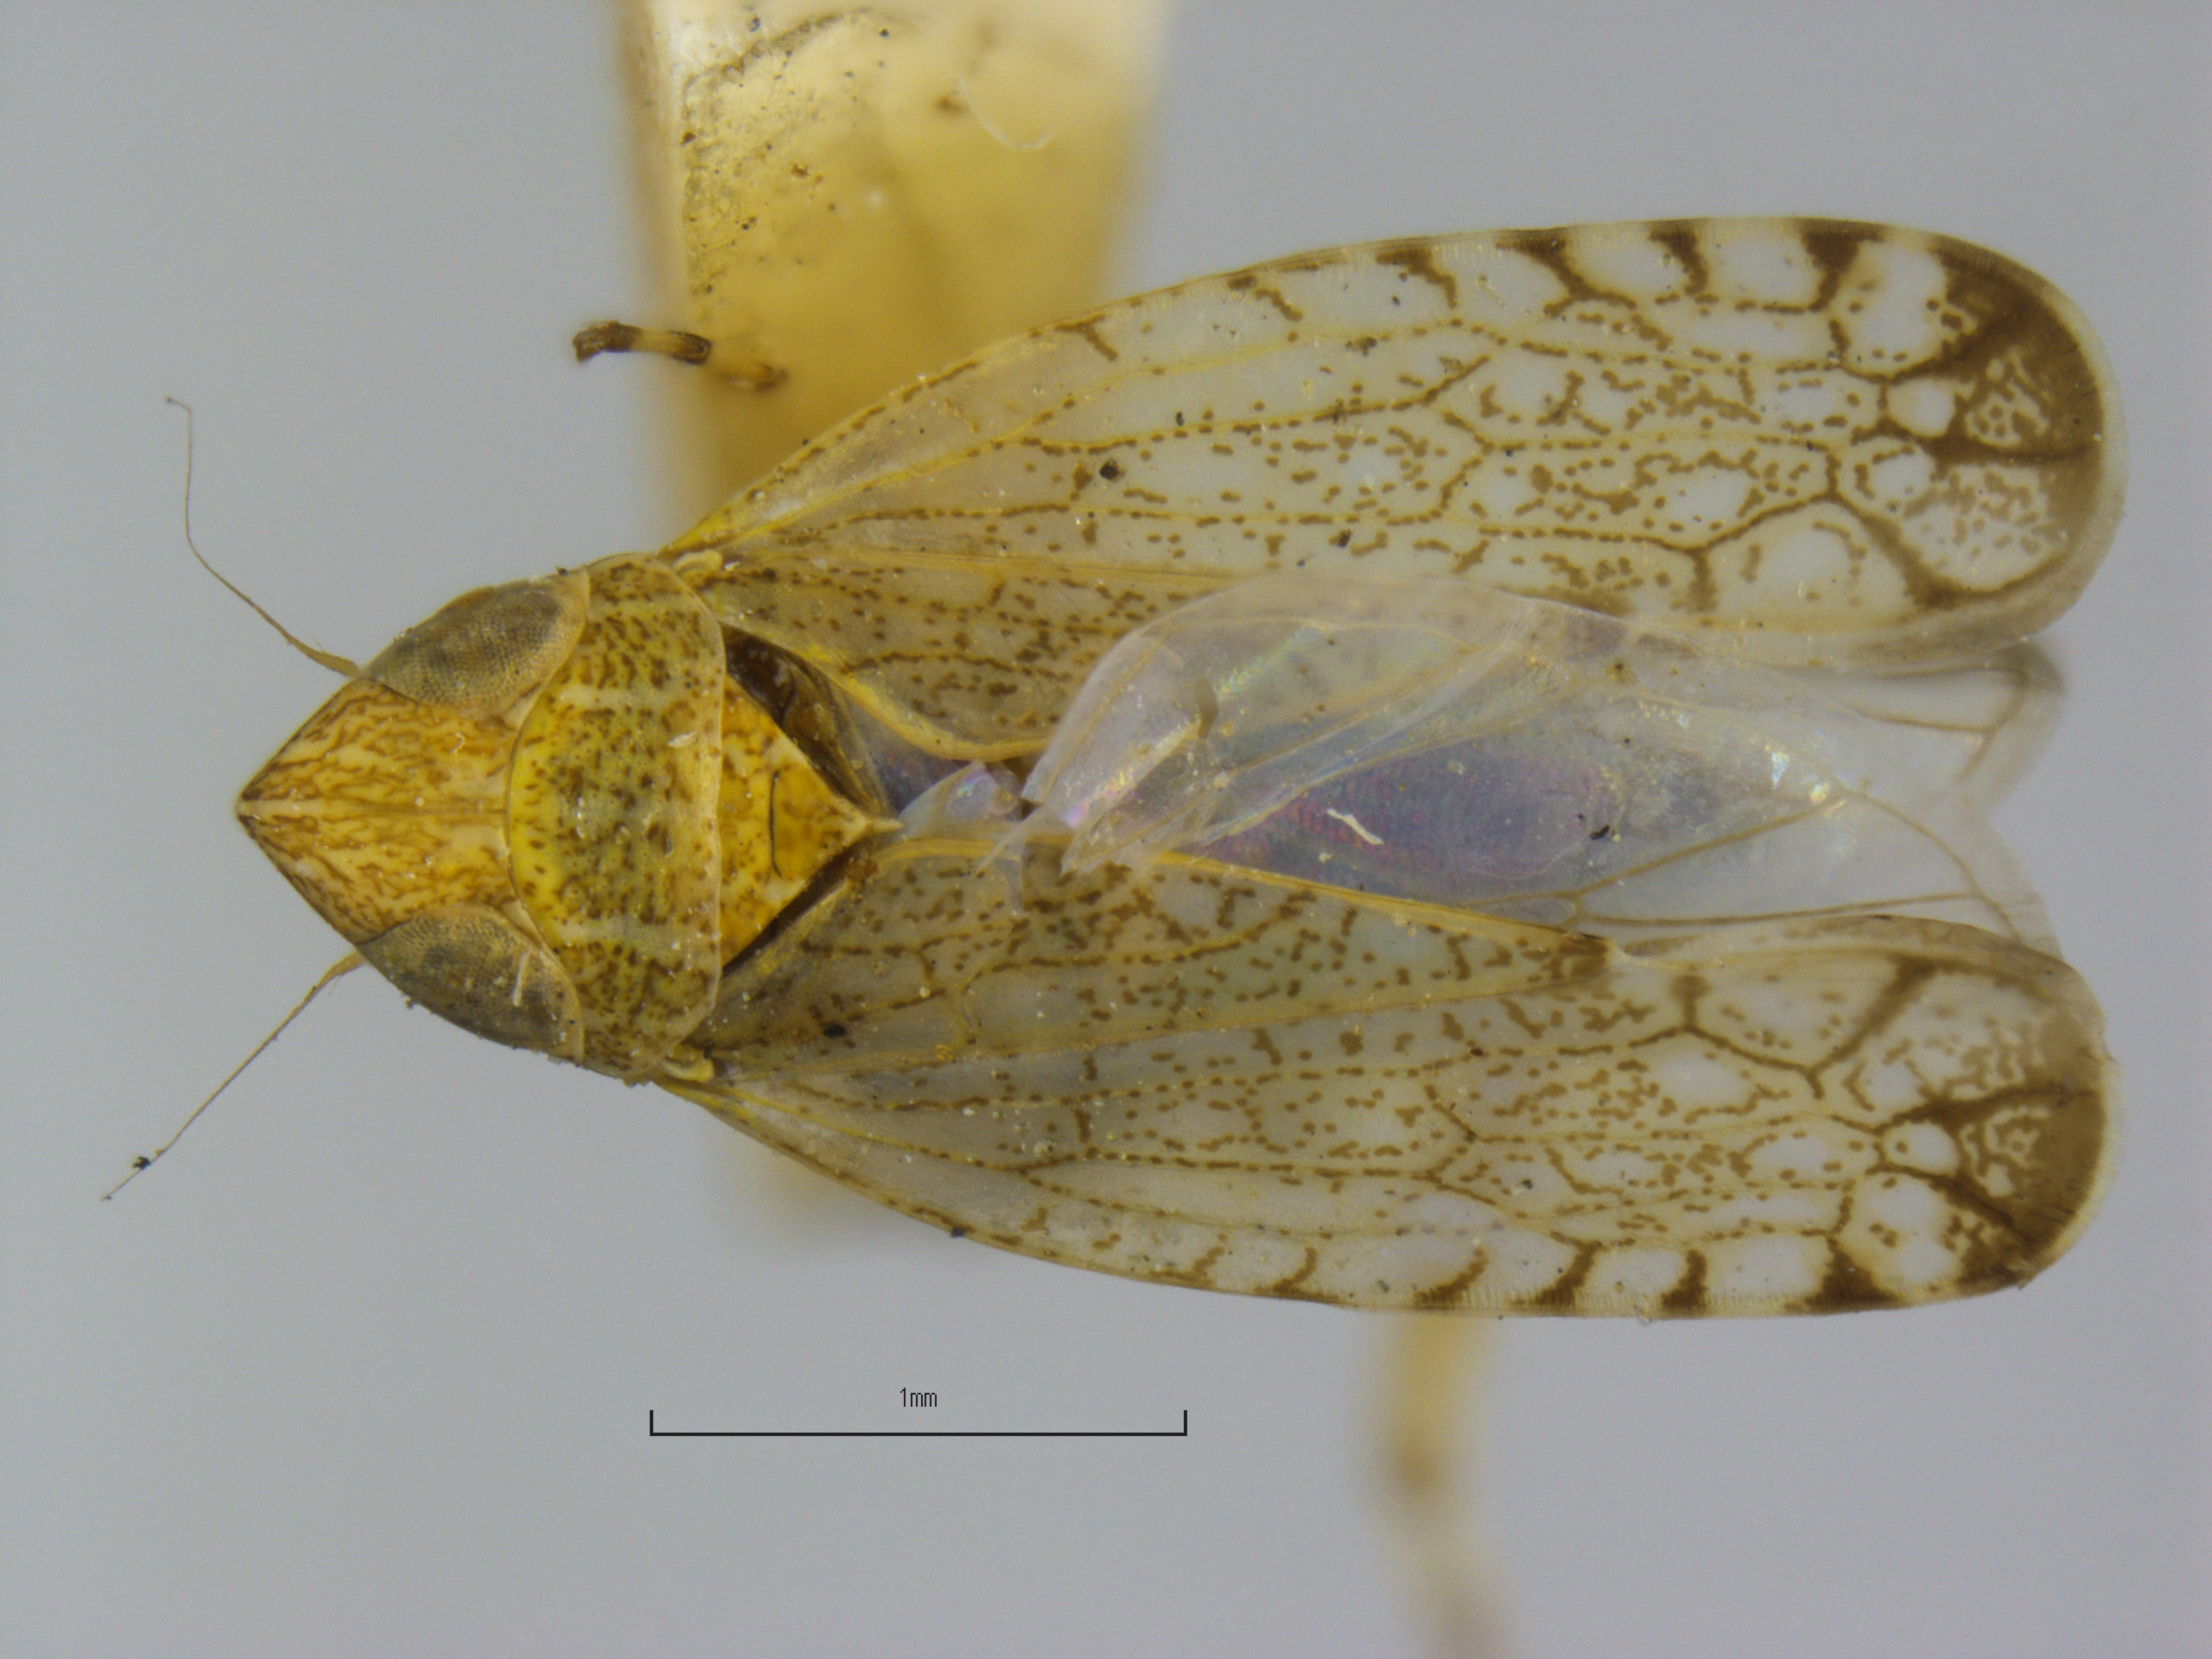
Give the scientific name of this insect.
Platymetopius cinereus
